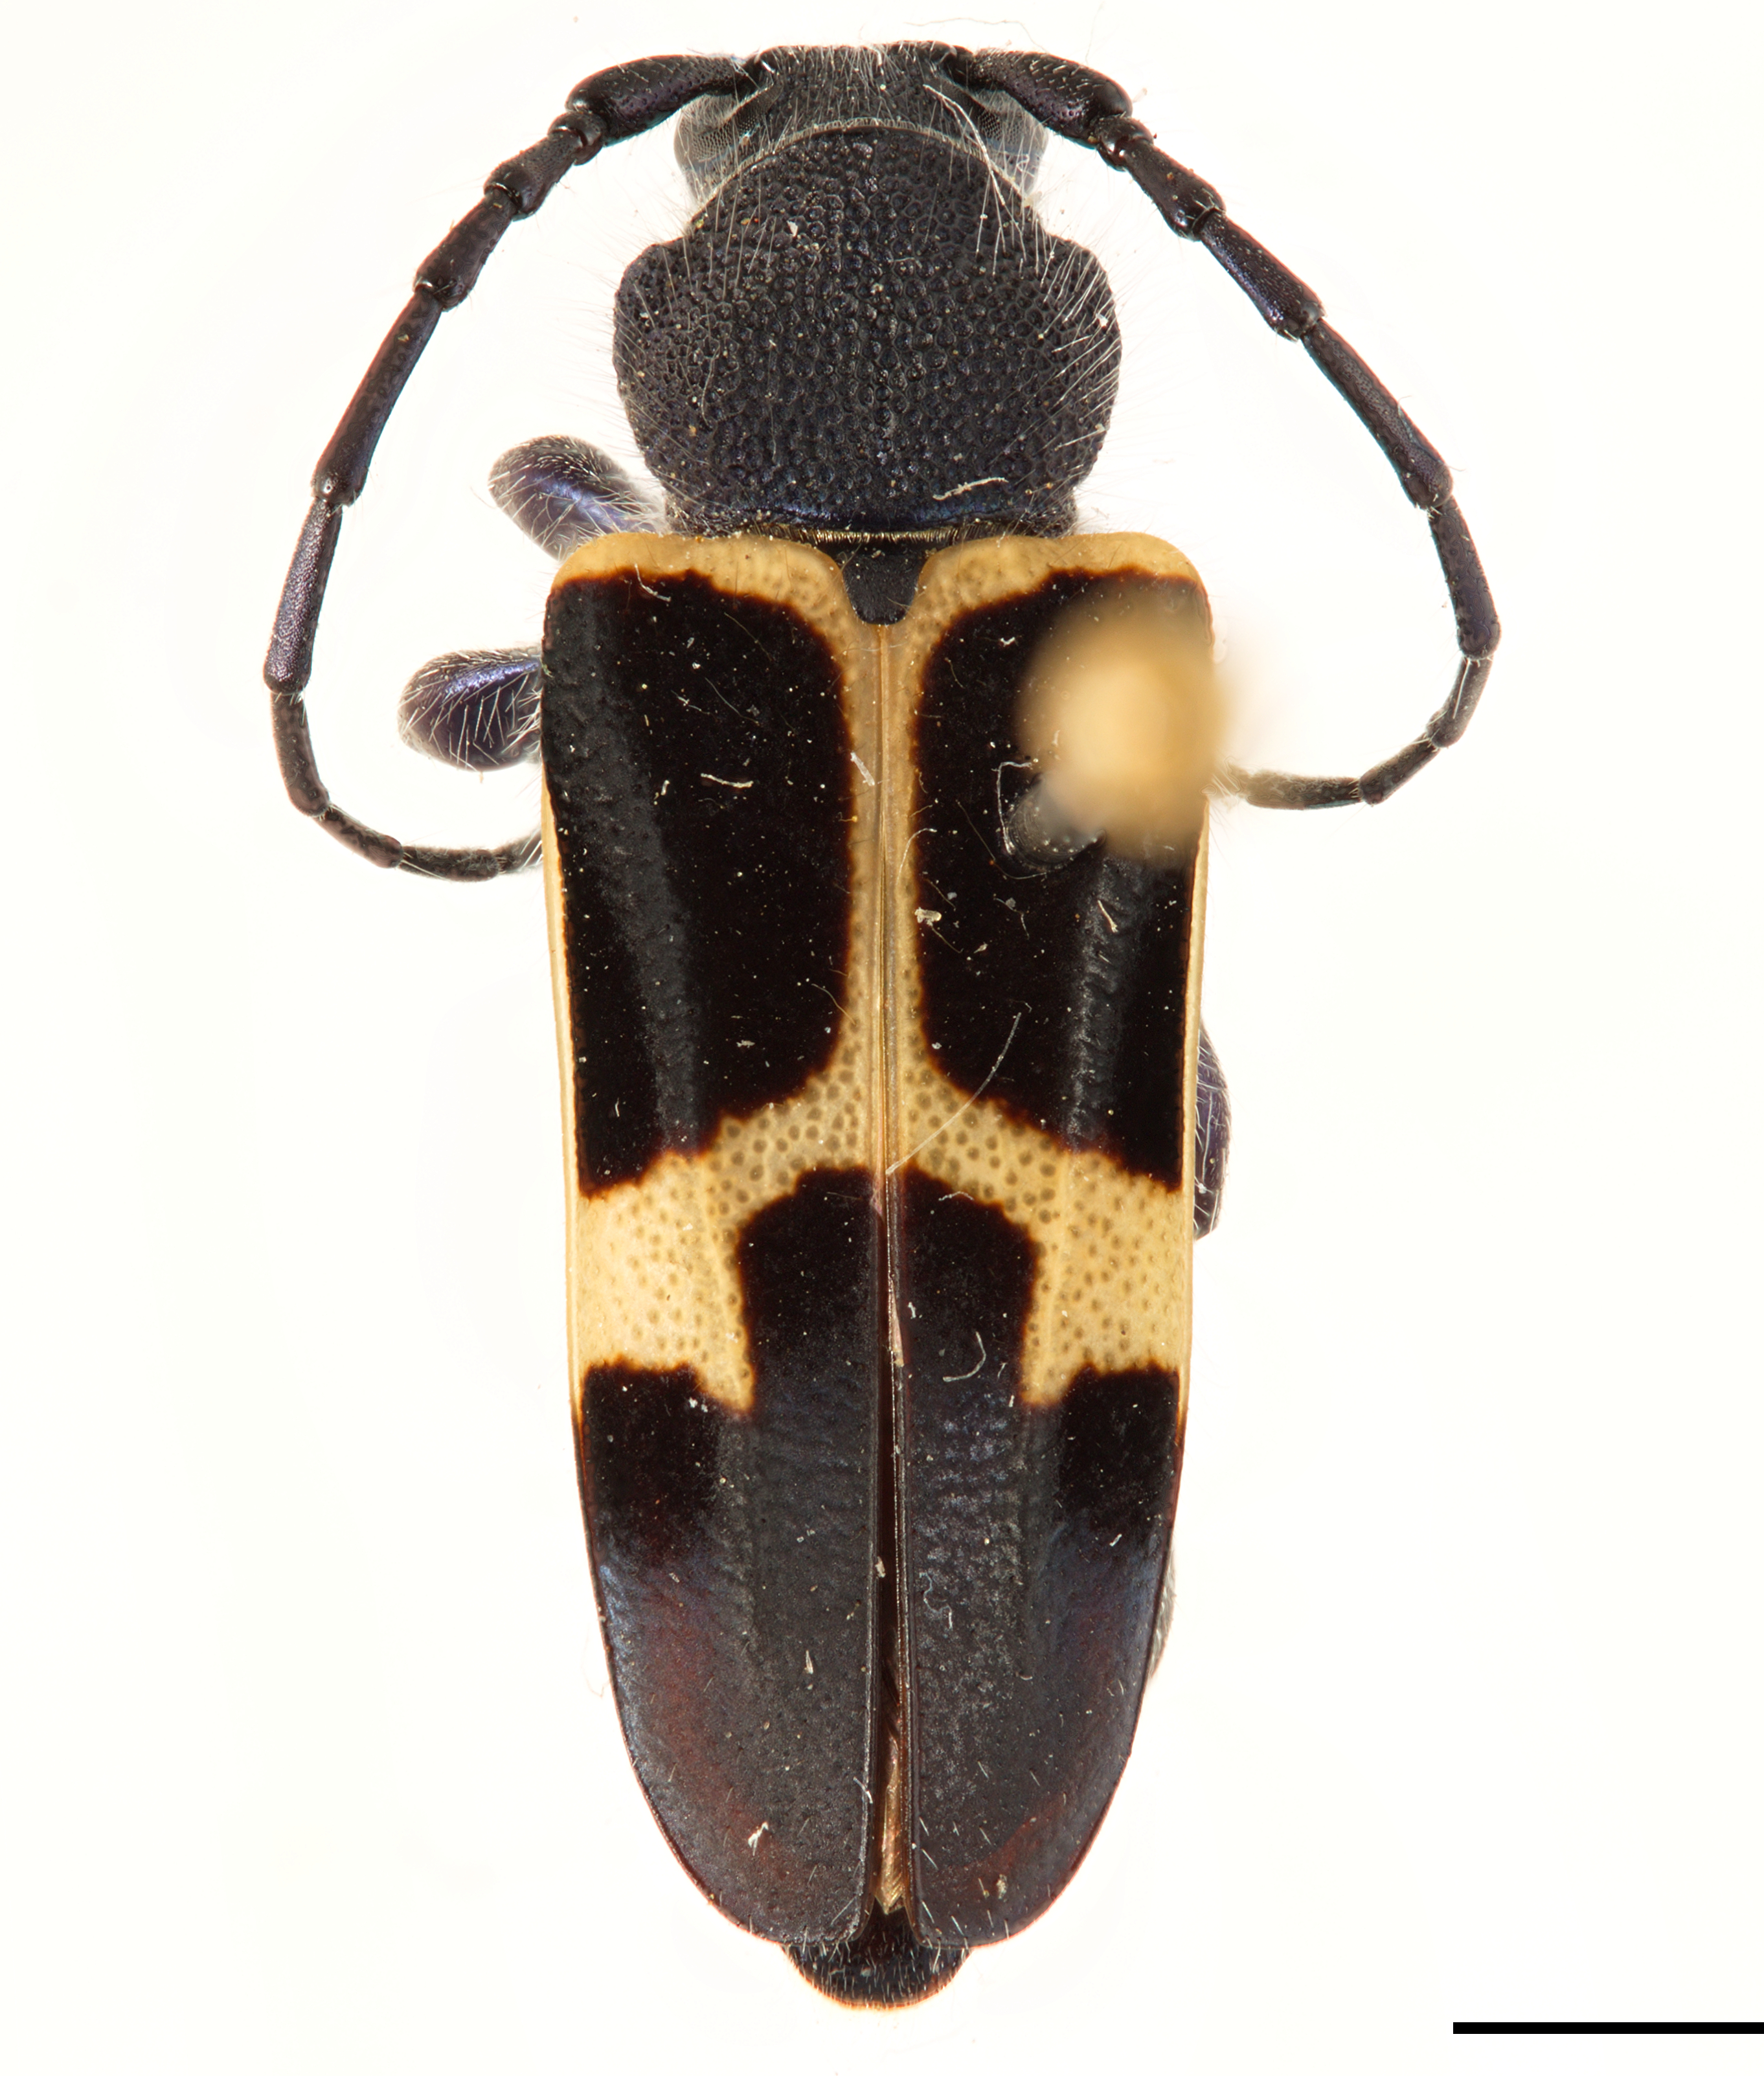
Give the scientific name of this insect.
Calydon submetallicum
